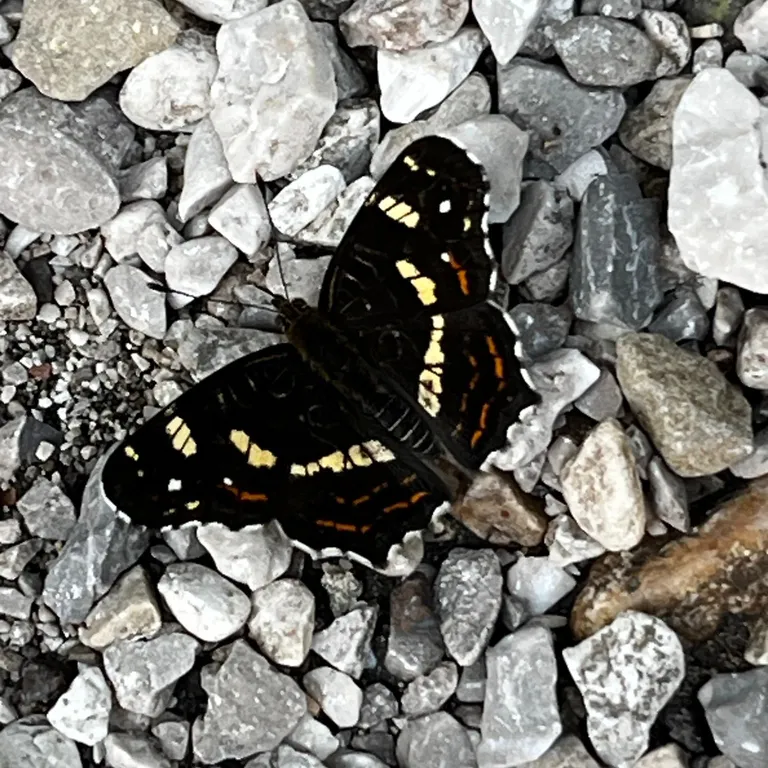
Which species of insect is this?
Araschnia levana
